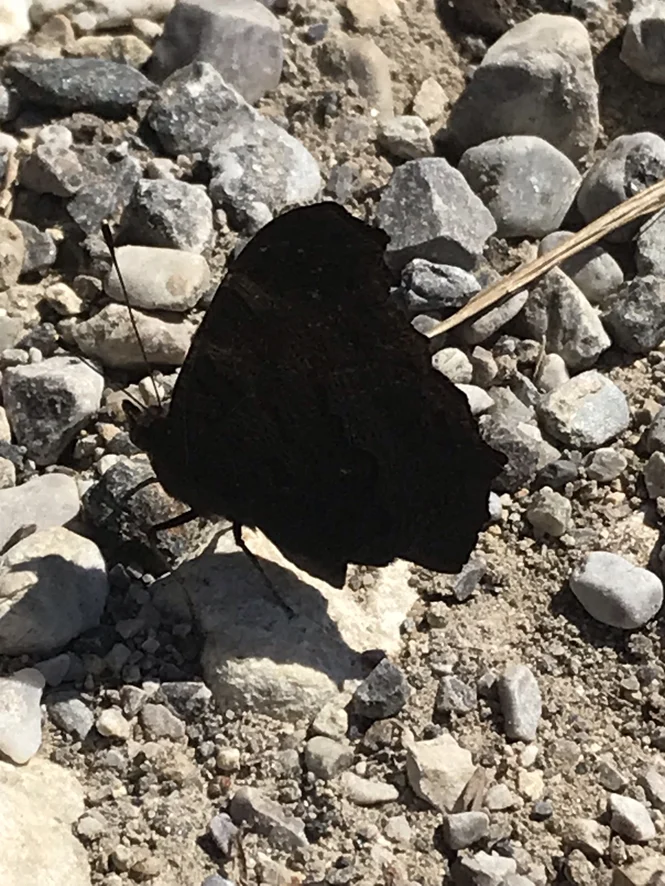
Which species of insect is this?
Aglais io
